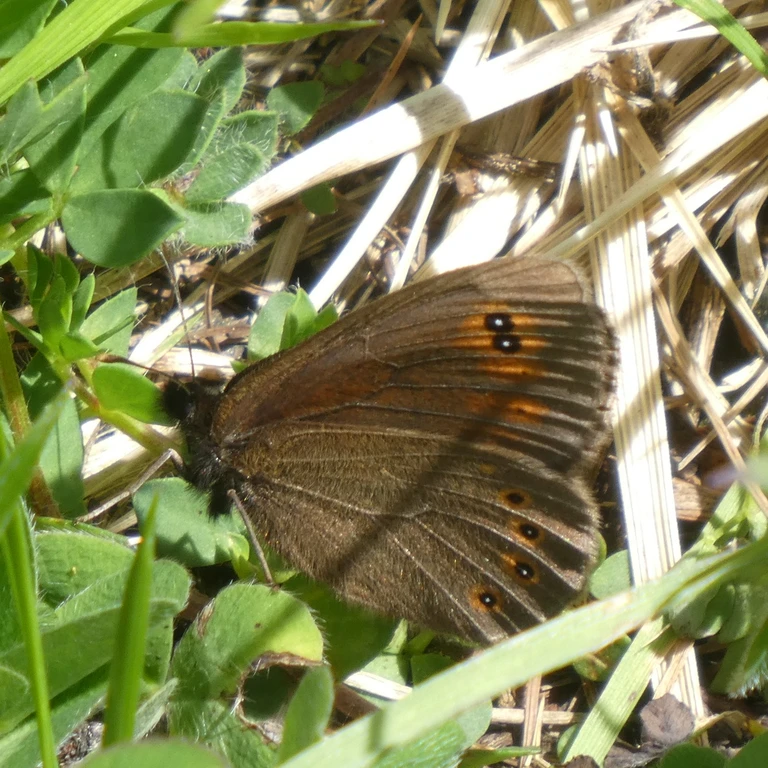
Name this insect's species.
Erebia medusa
